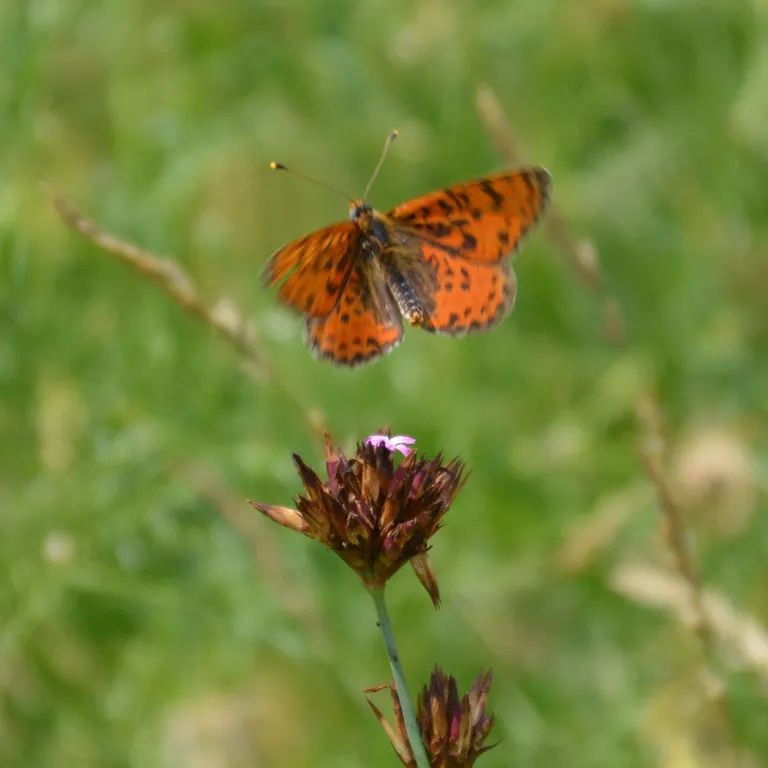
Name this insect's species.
Melitaea didyma
